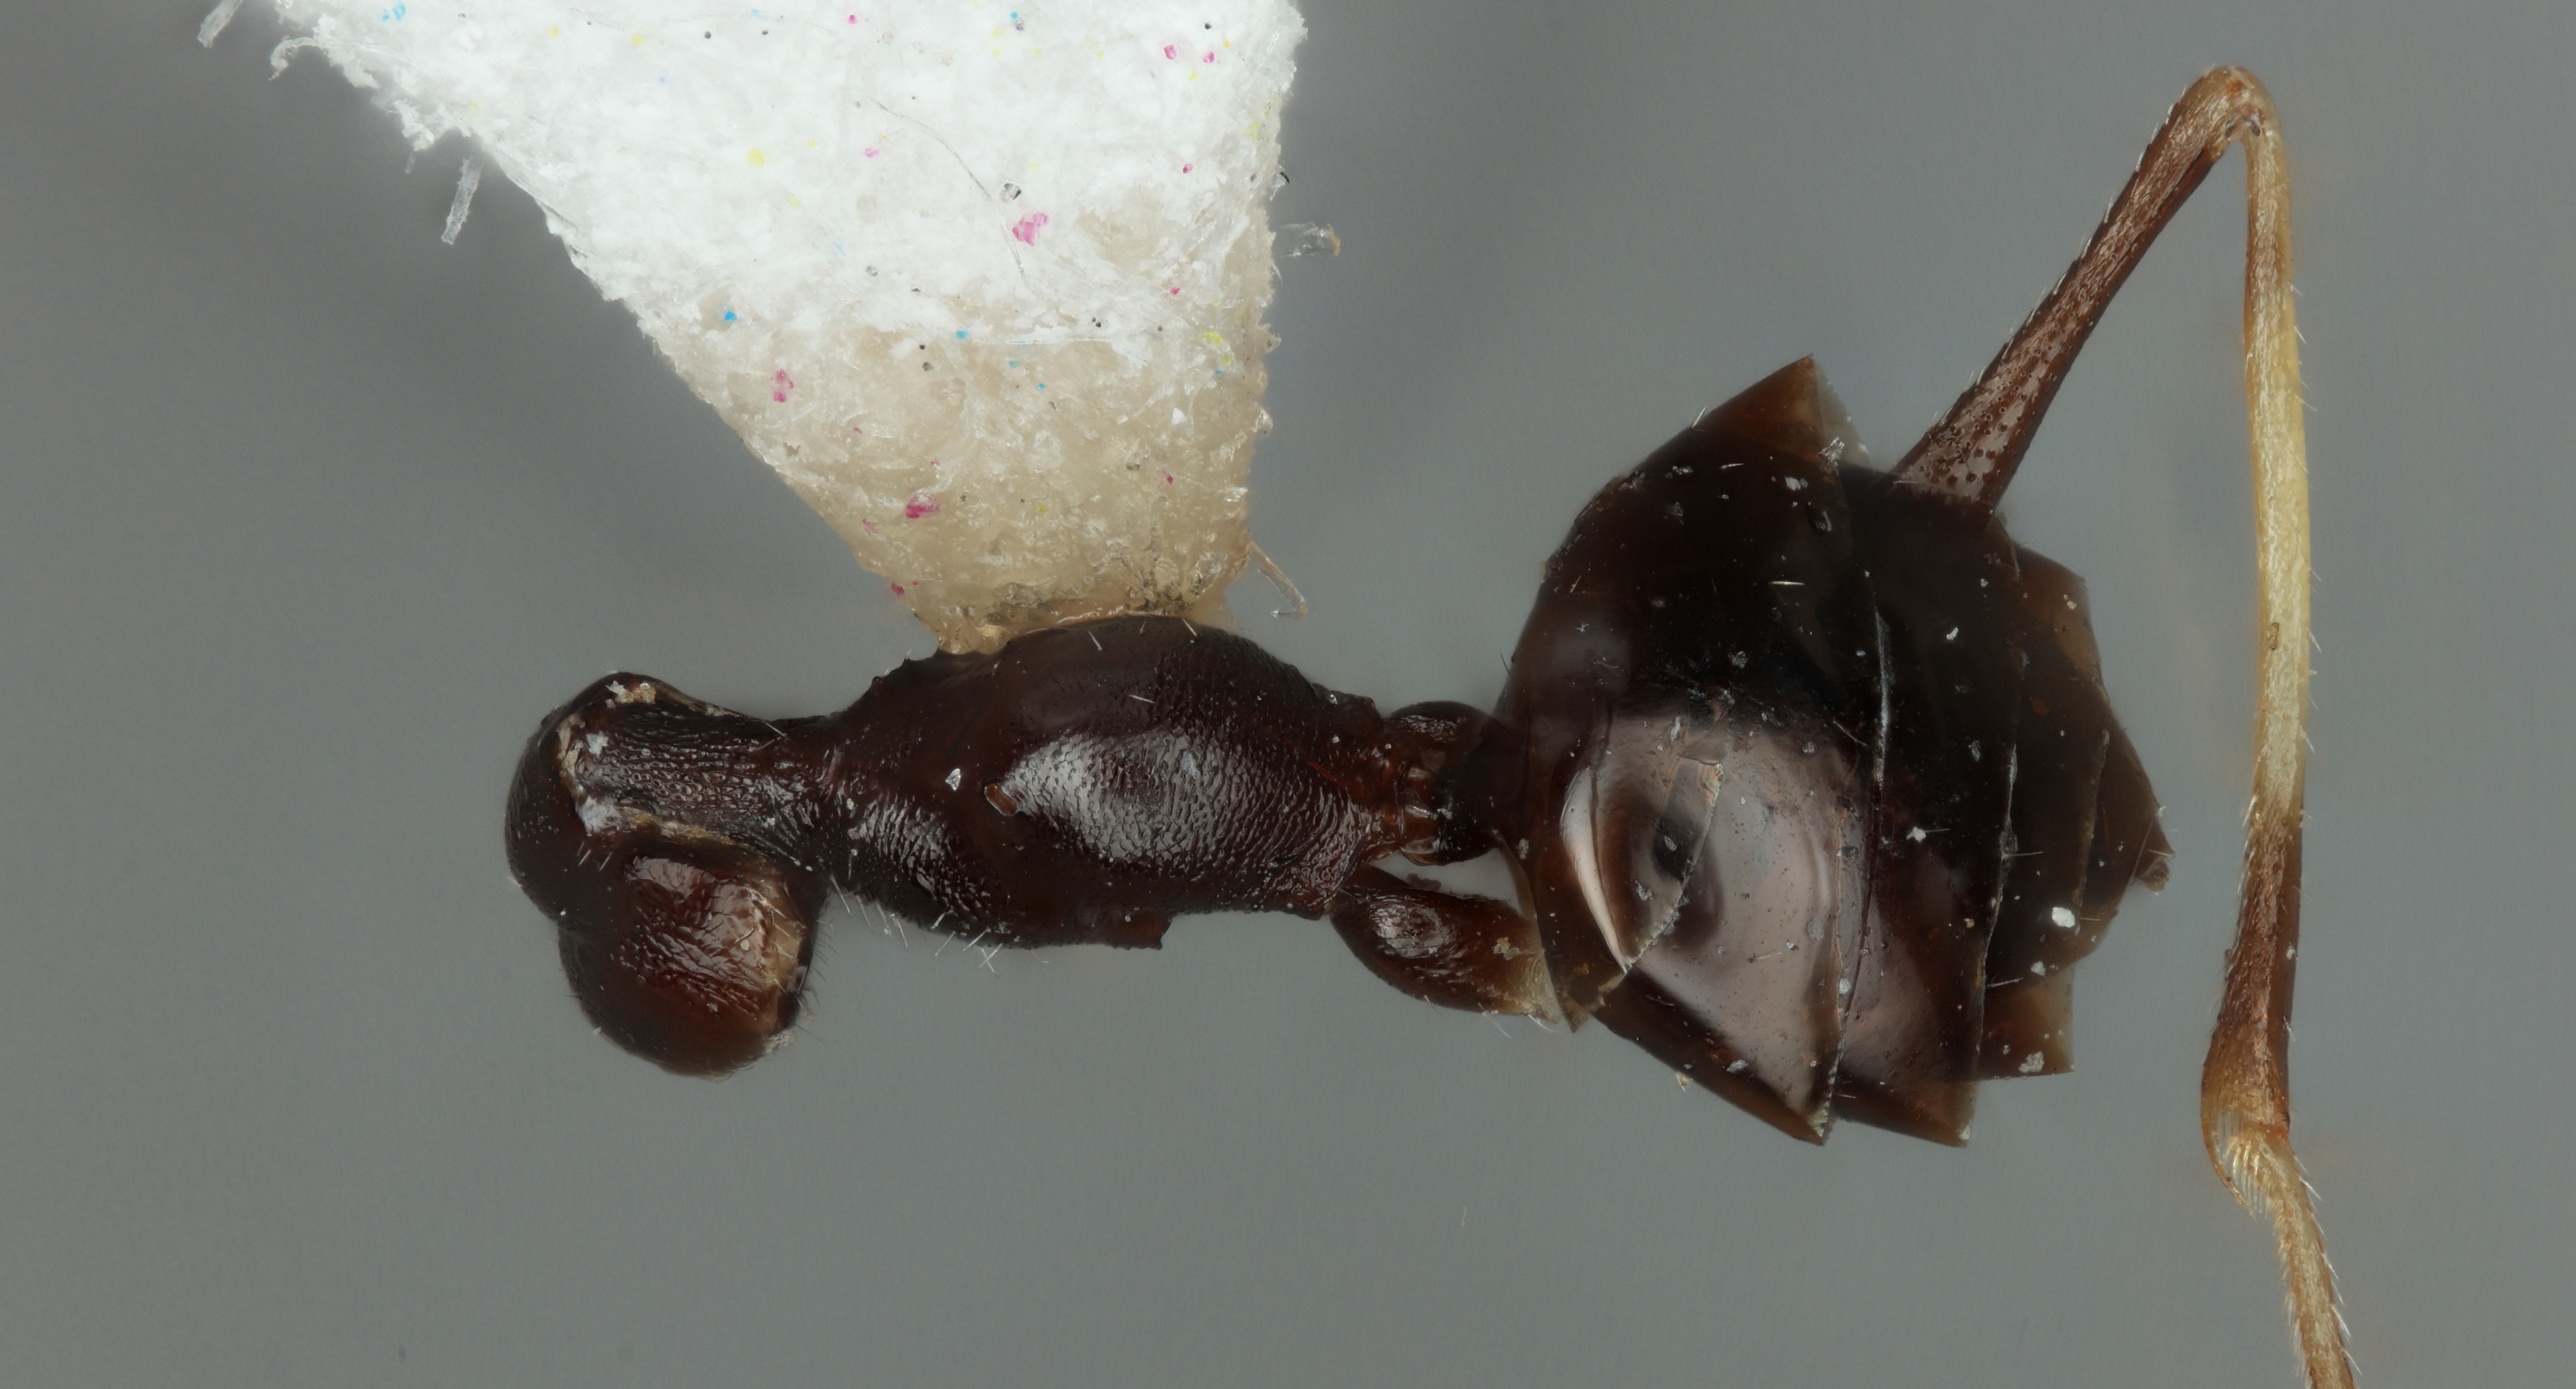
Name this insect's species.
Pachygonatopus nearticus
